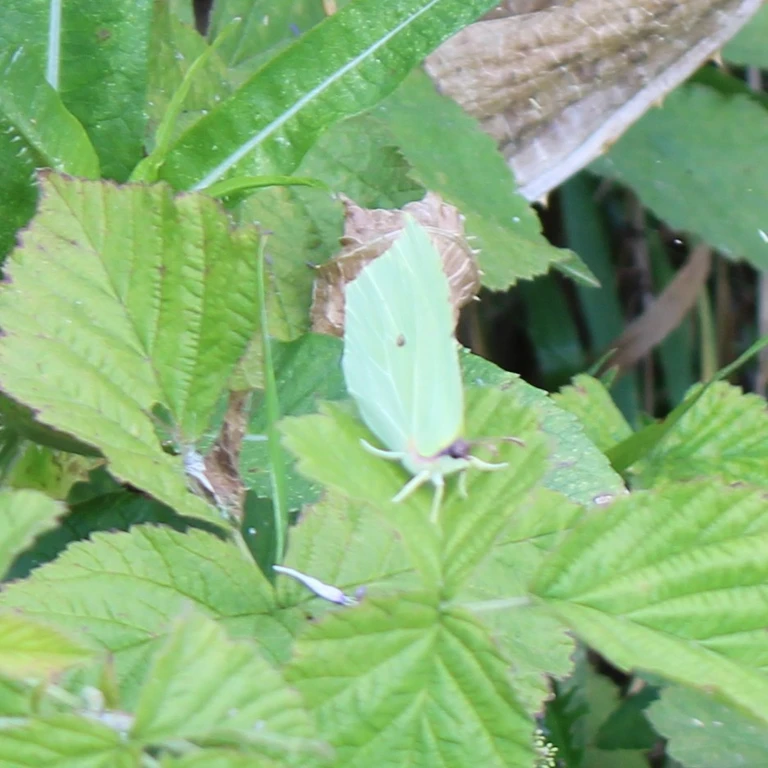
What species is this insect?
Gonepteryx rhamni
